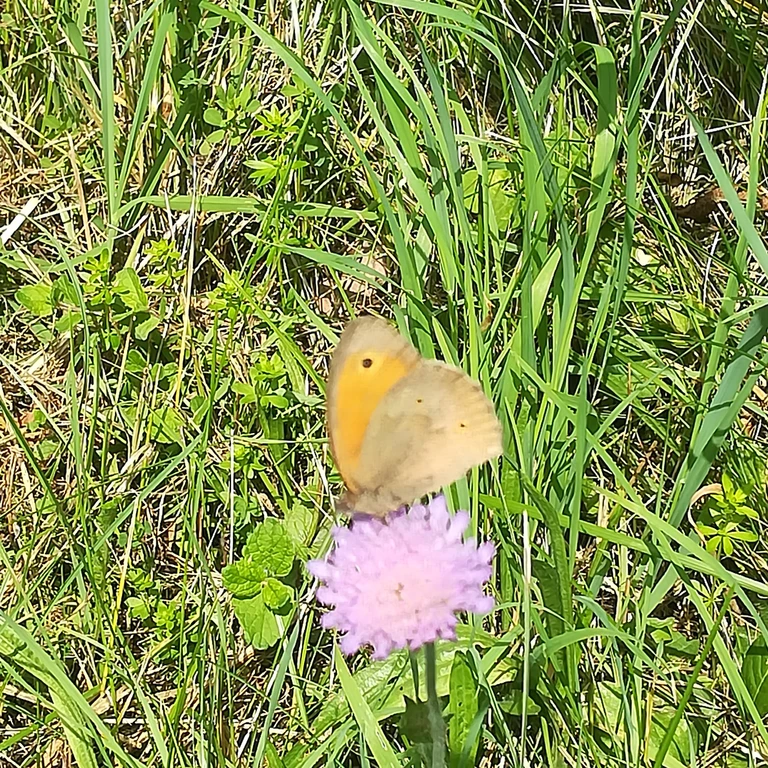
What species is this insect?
Maniola jurtina
